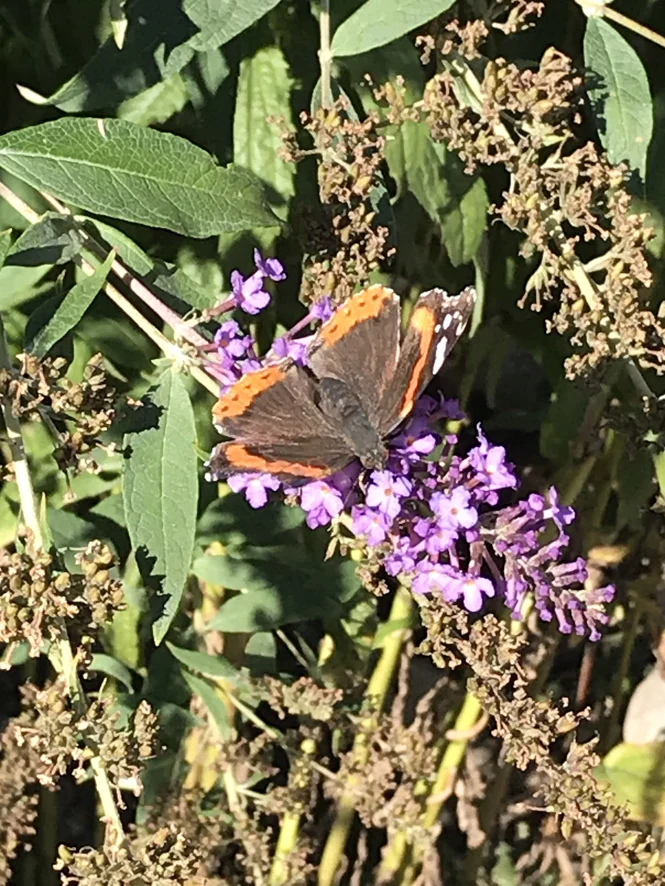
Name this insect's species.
Vanessa atalanta
